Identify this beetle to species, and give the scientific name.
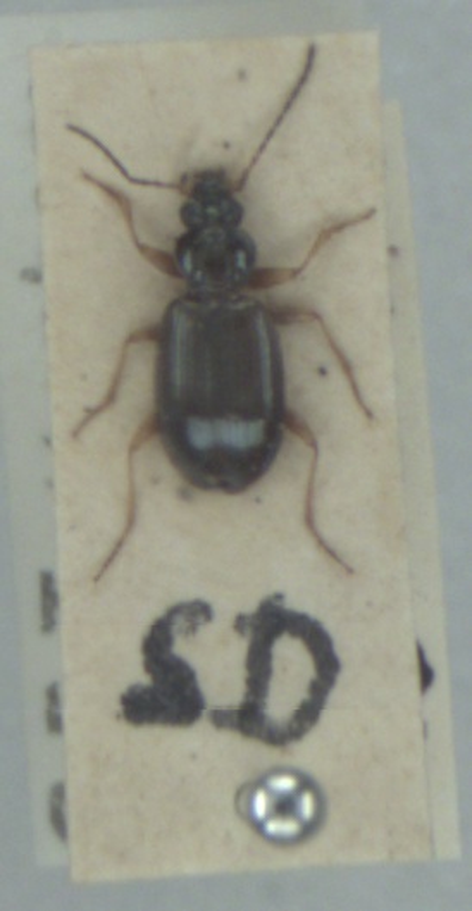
Bembidion deletum
